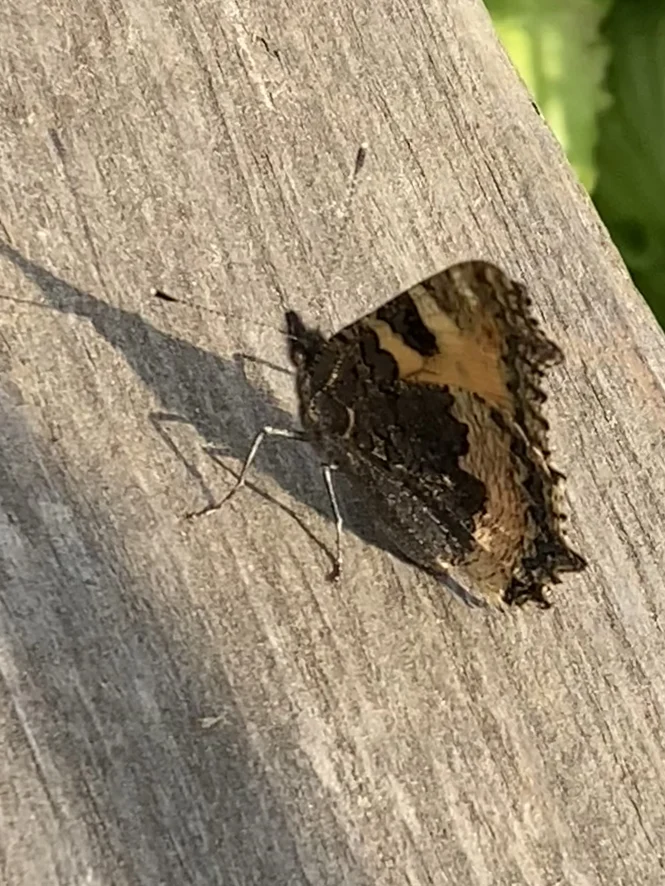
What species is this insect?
Aglais urticae
